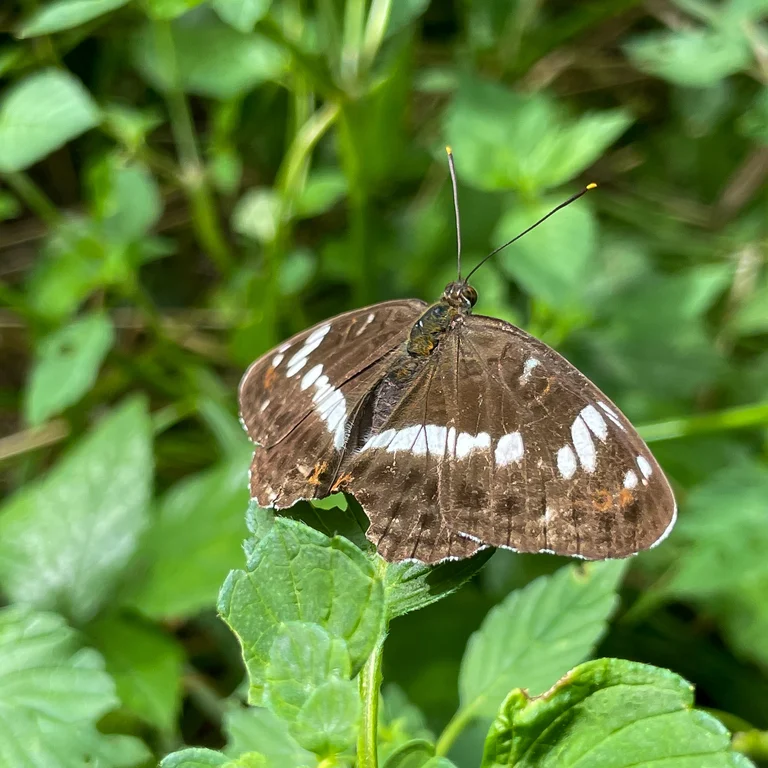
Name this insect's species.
Limenitis camilla (also Ladoga camilla)
